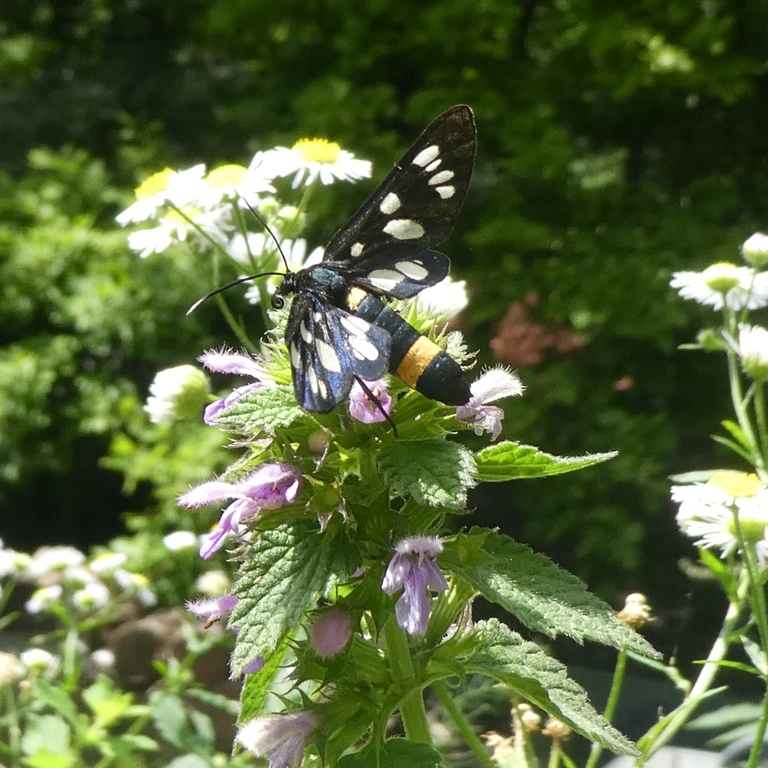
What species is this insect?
Amata phegea
